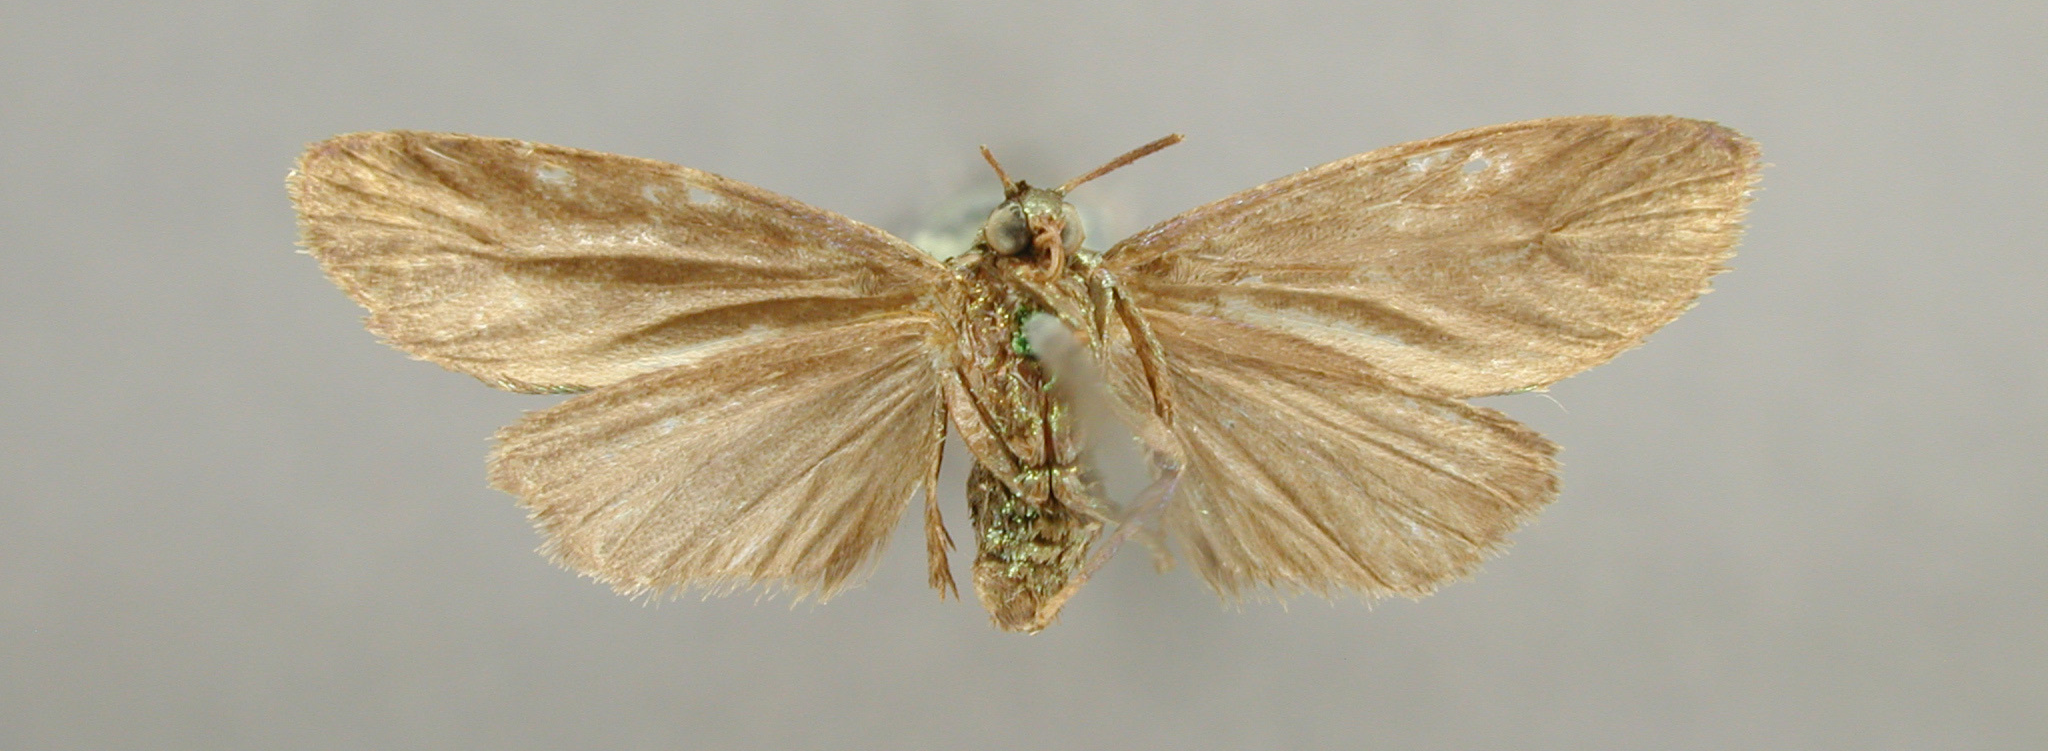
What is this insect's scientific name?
Metallosia nitens
